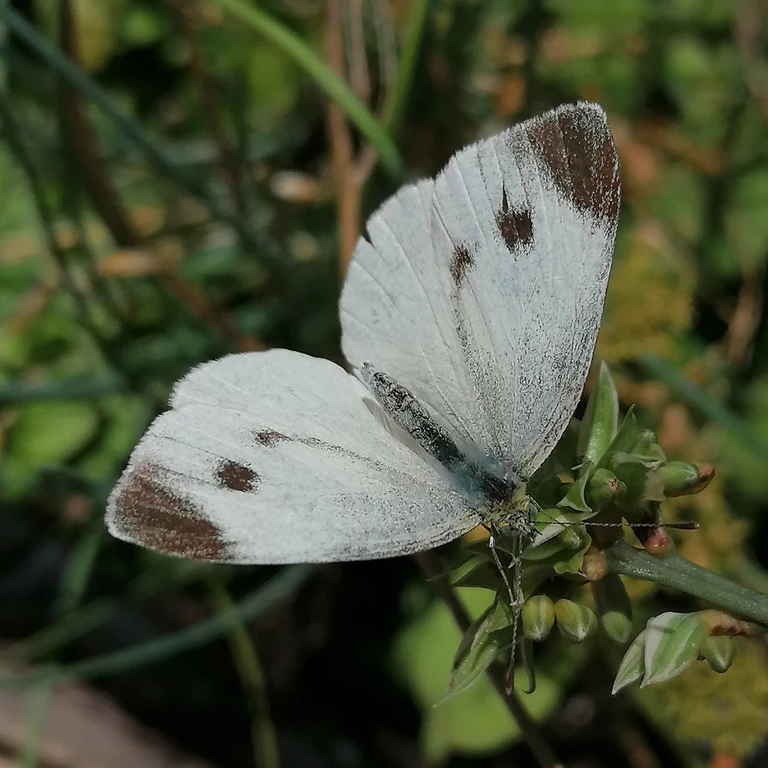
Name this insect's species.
Pieris mannii
